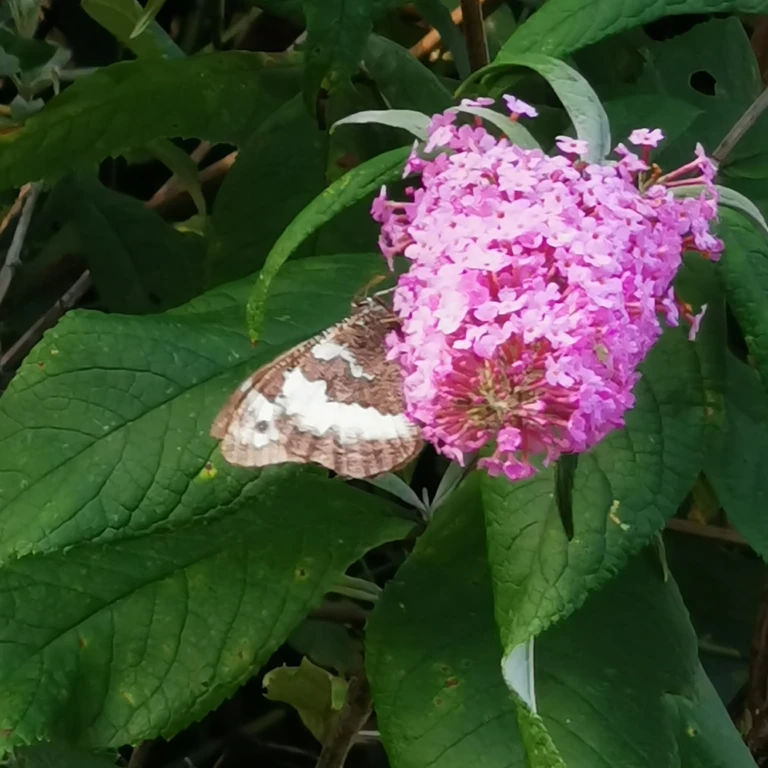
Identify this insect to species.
Brintesia circe
